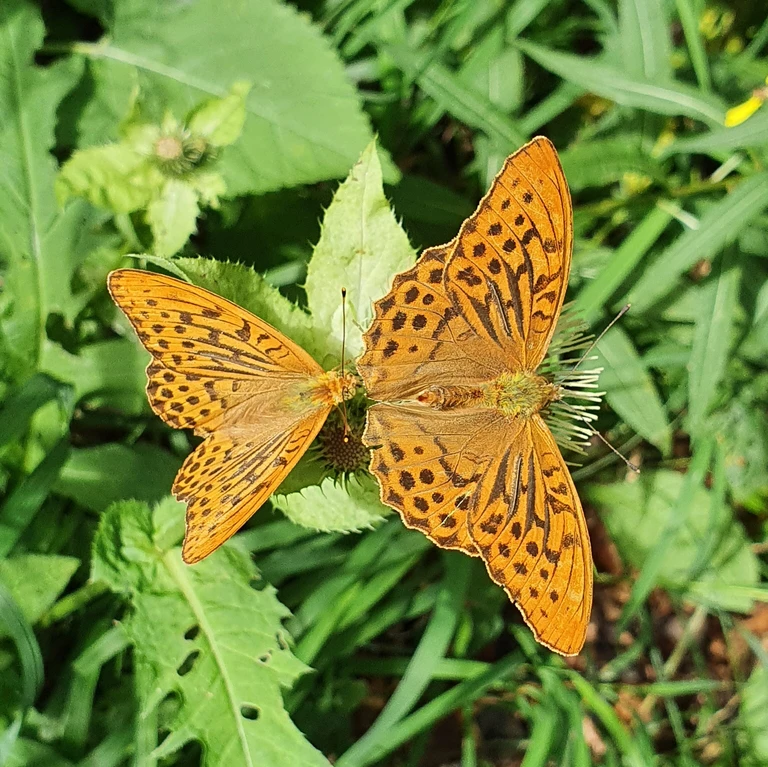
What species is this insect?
Argynnis paphia
